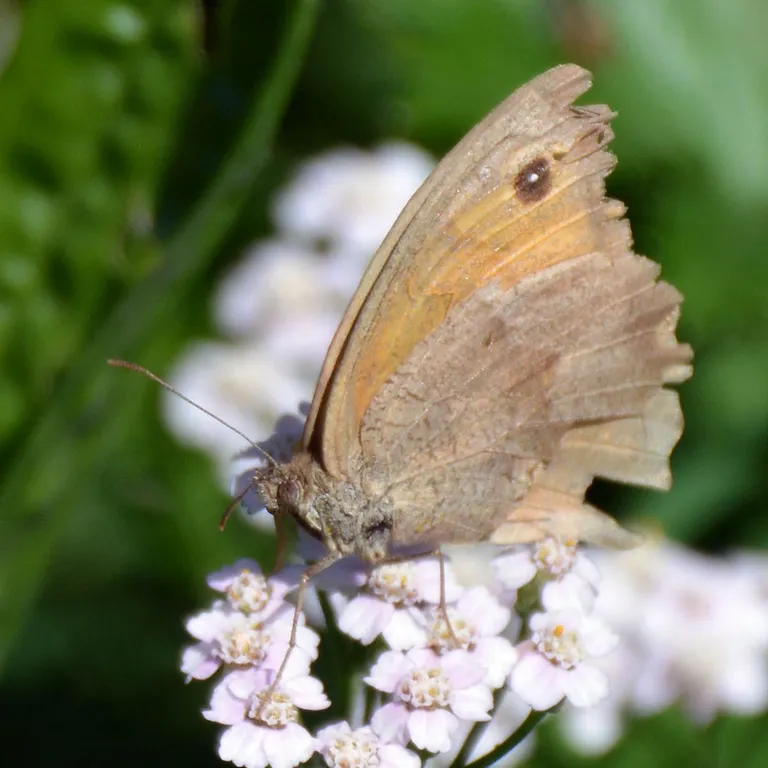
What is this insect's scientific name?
Maniola jurtina
